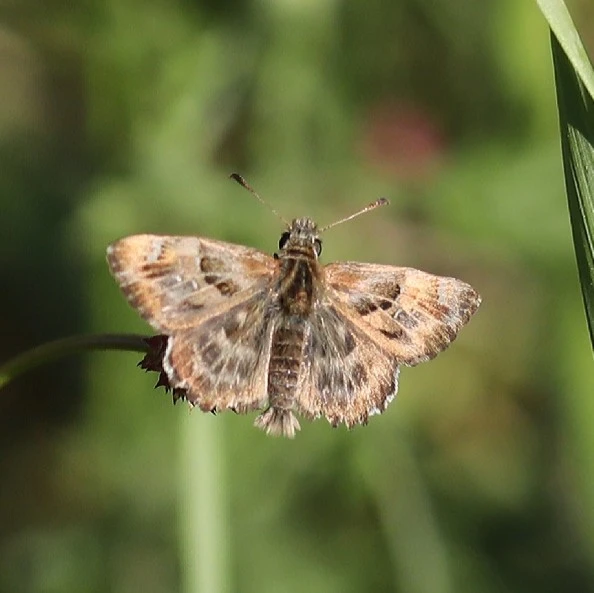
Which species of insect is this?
Carcharodus alceae
